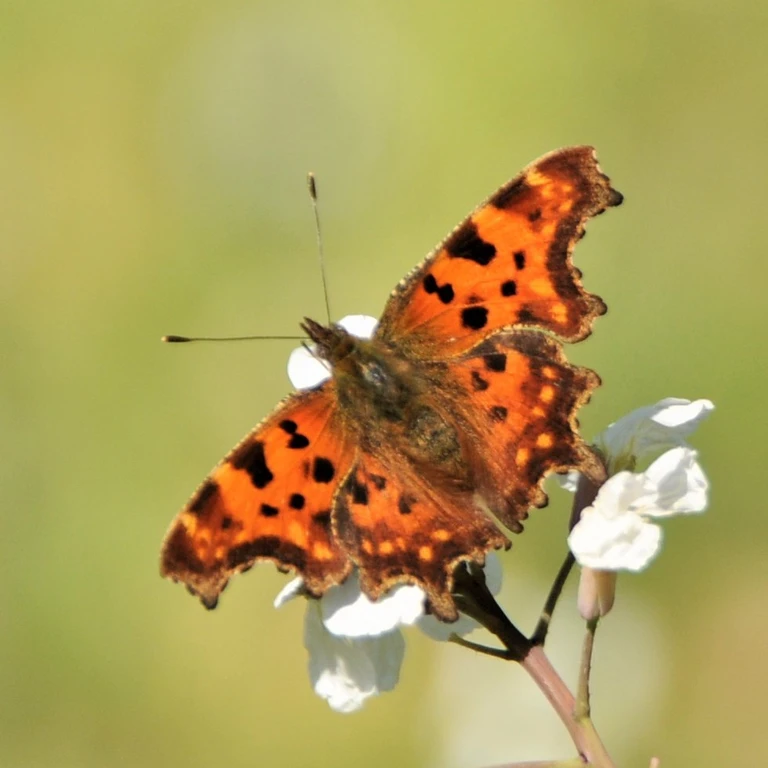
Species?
Polygonia c-album
